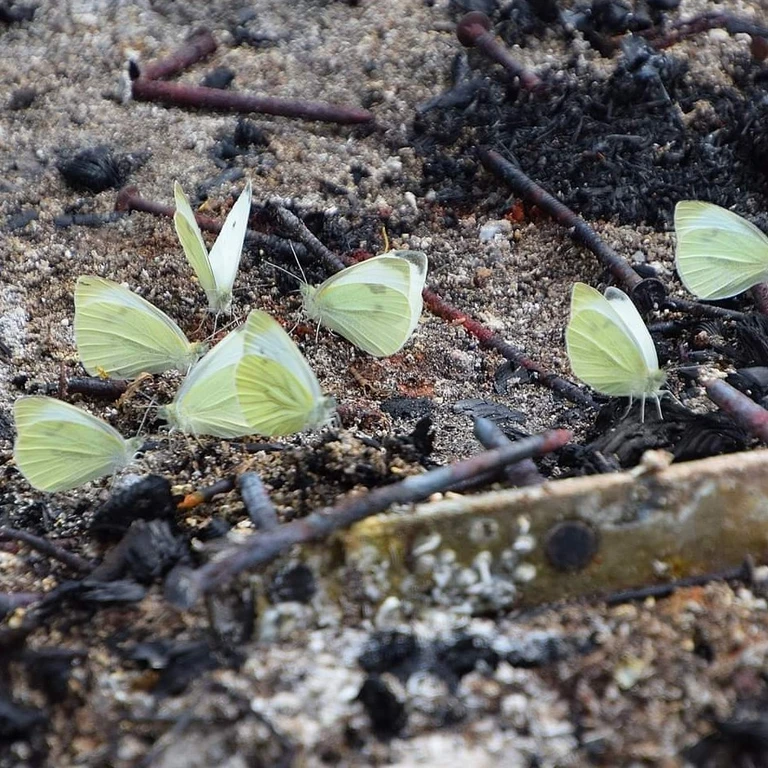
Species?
Pieris napi
